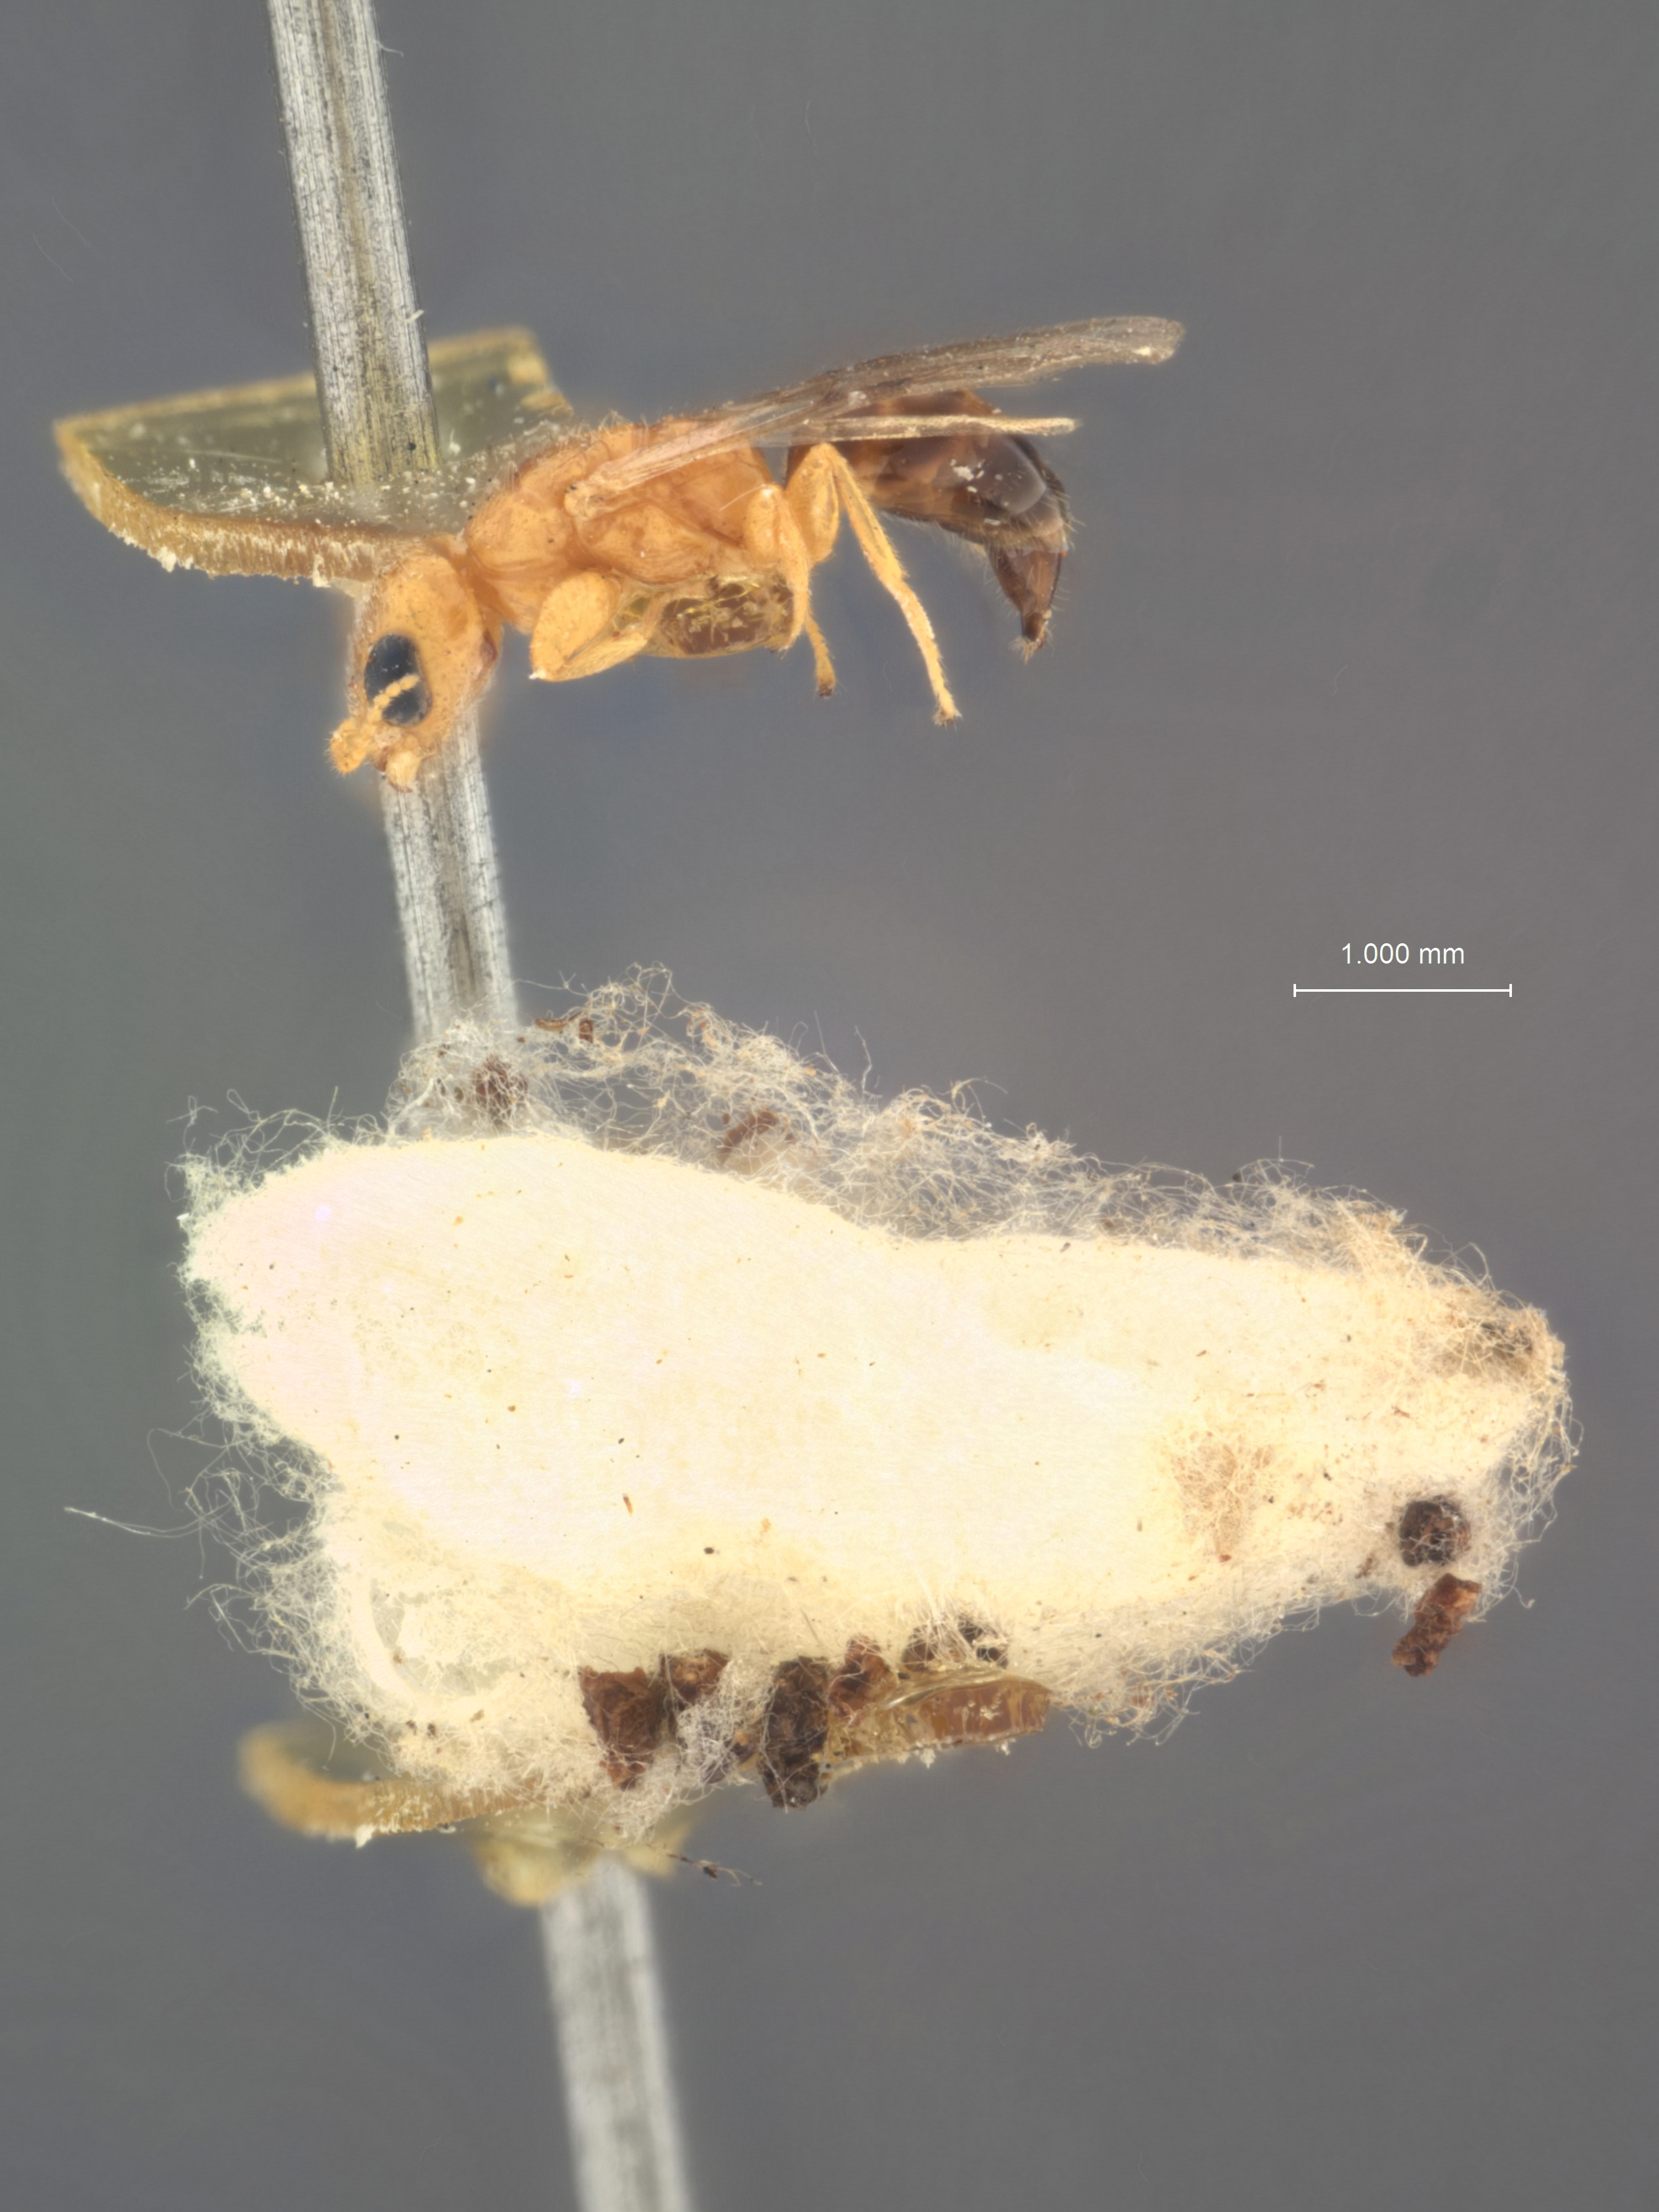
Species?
Prosierola cubana
